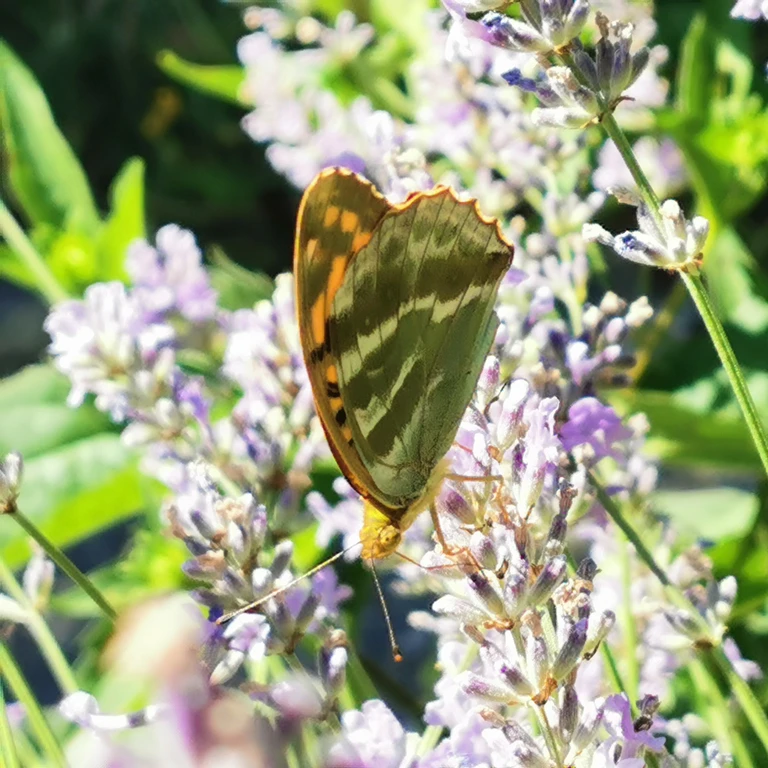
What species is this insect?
Argynnis paphia
